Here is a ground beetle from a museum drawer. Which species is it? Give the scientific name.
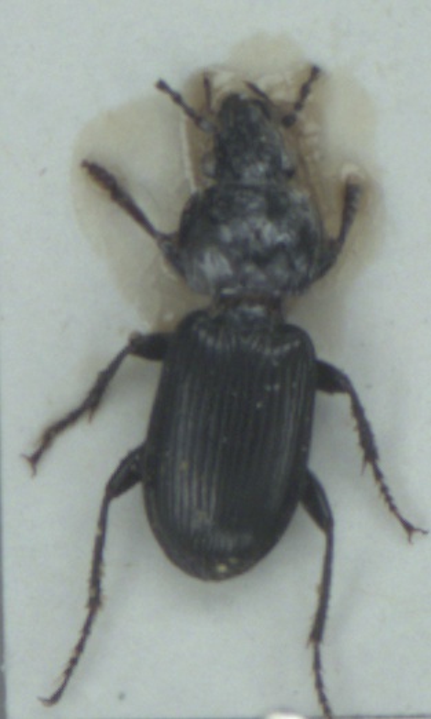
Pterostichus rhaeticus
